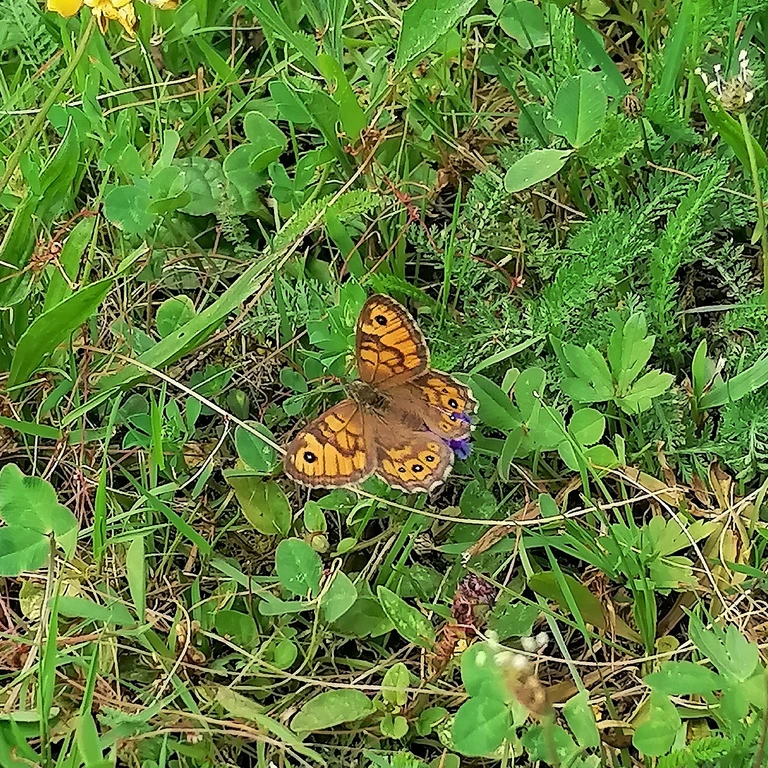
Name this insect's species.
Lasiommata megera (also Pararge megera)
